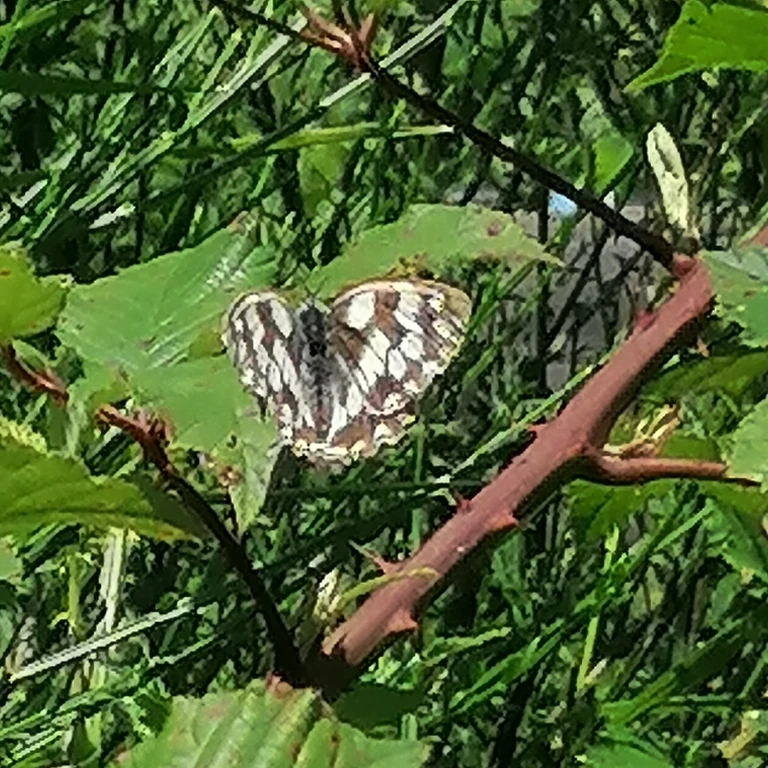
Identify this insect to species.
Melanargia galathea
